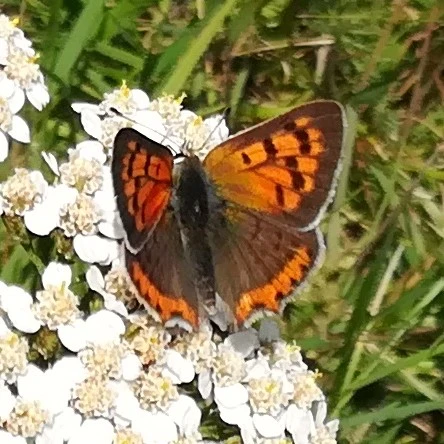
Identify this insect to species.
Lycaena phlaeas
